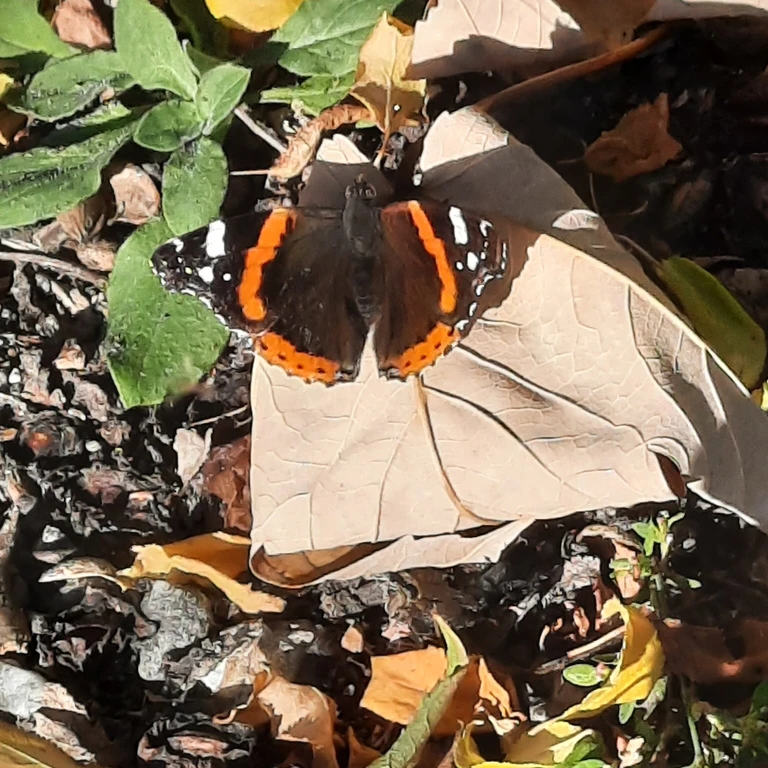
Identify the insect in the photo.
Vanessa atalanta
